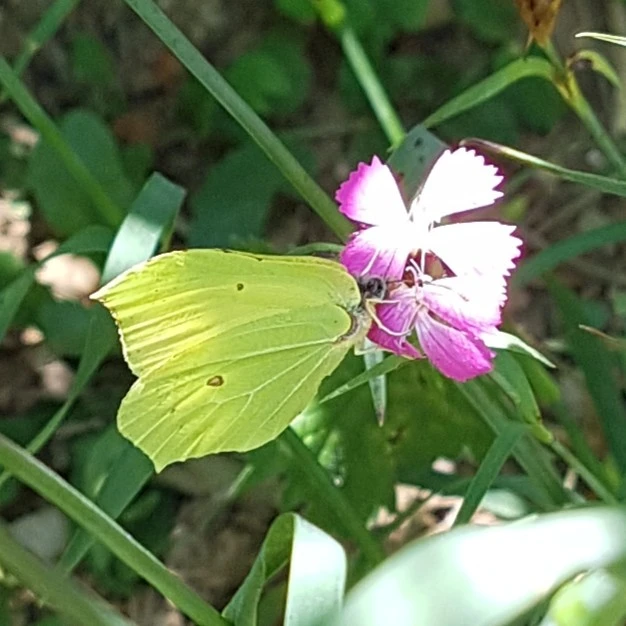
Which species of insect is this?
Gonepteryx rhamni
